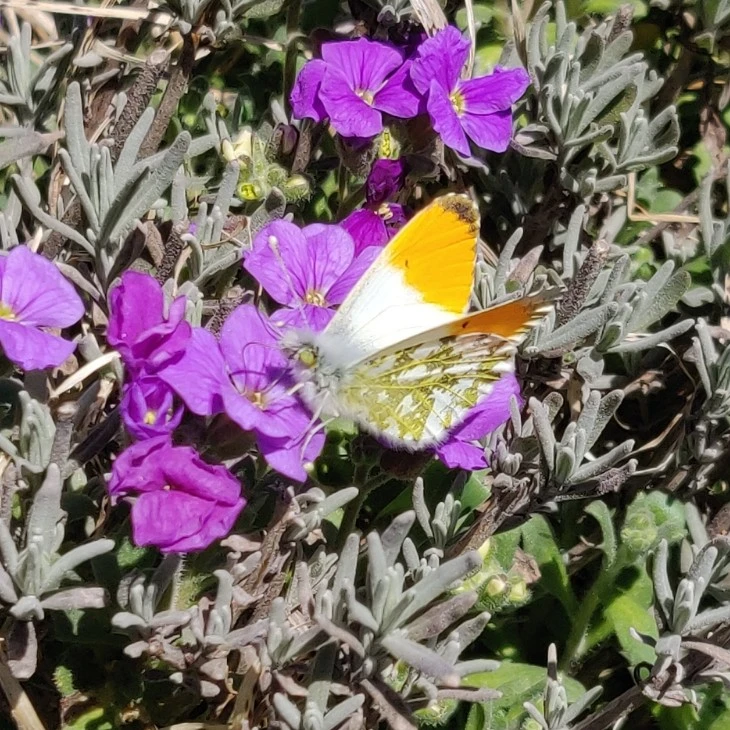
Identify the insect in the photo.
Anthocharis cardamines
